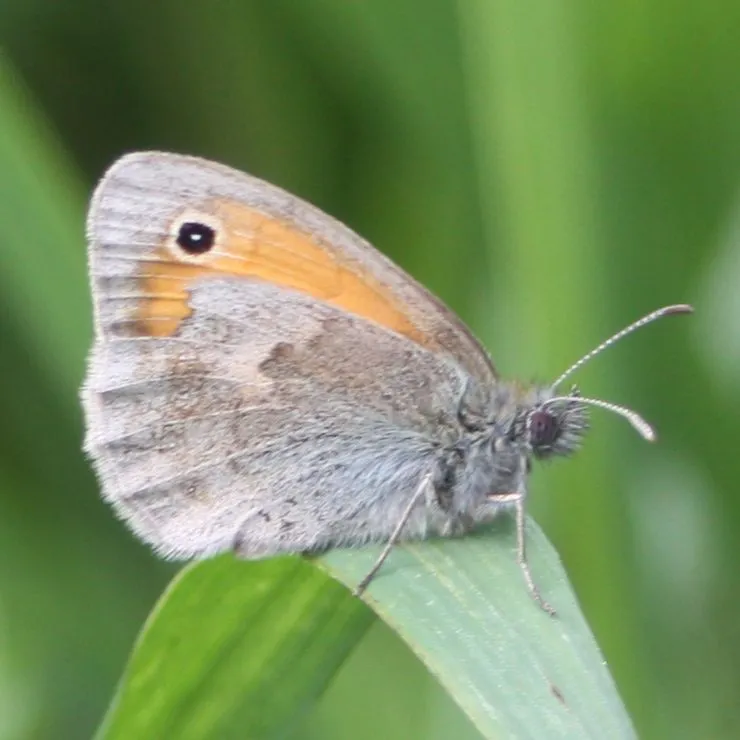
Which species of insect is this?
Coenonympha pamphilus
